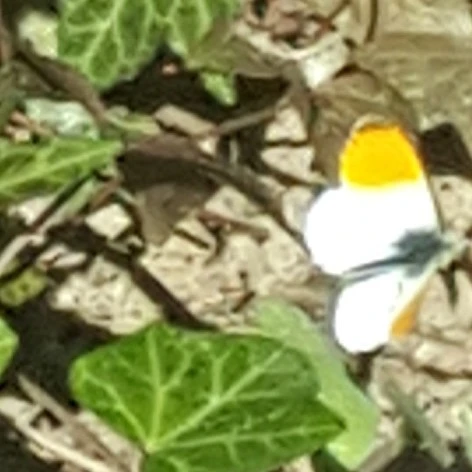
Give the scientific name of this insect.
Anthocharis cardamines
